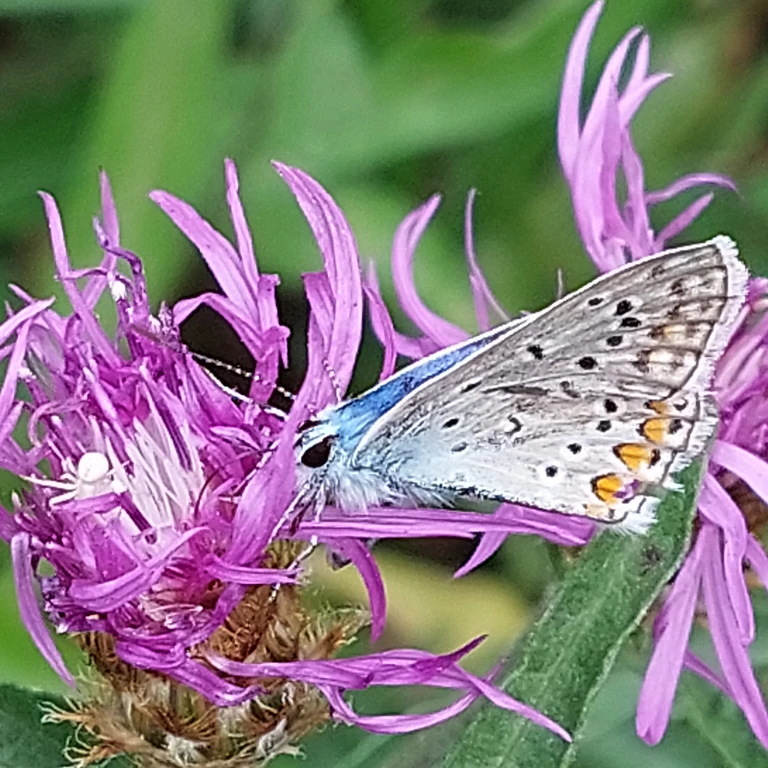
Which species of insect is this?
Polyommatus icarus
